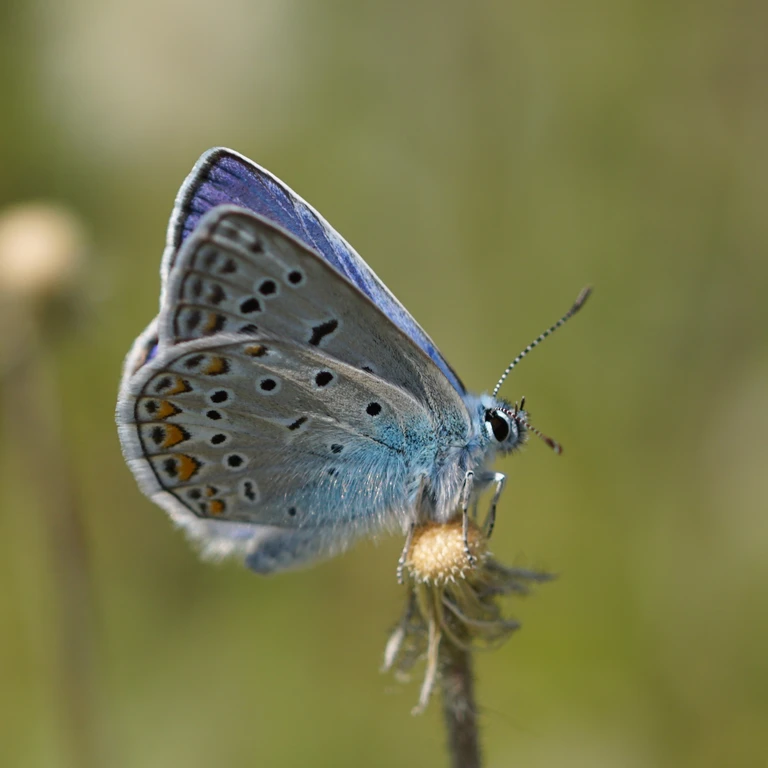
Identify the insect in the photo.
Polyommatus icarus
